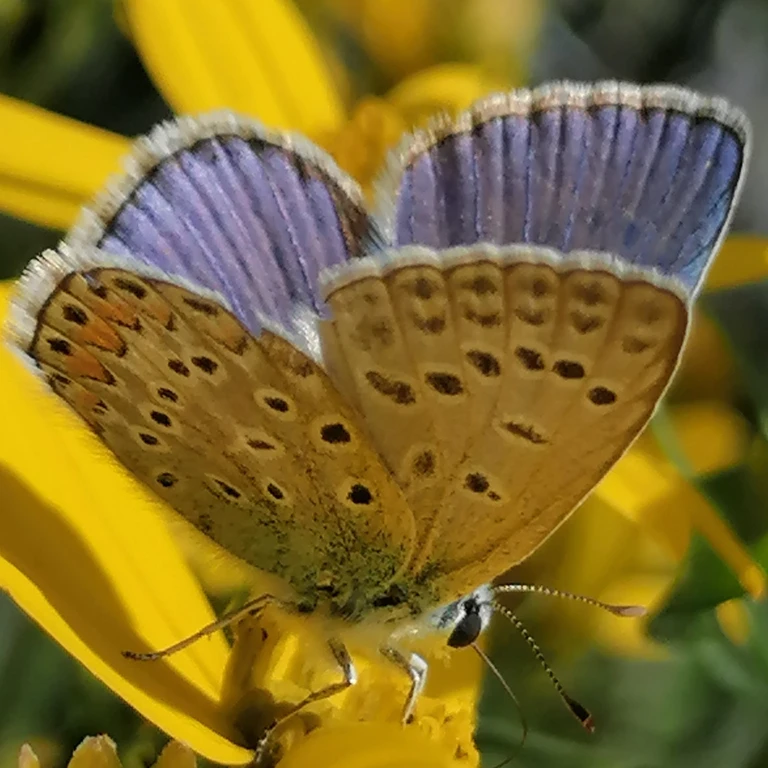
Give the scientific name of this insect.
Polyommatus icarus
